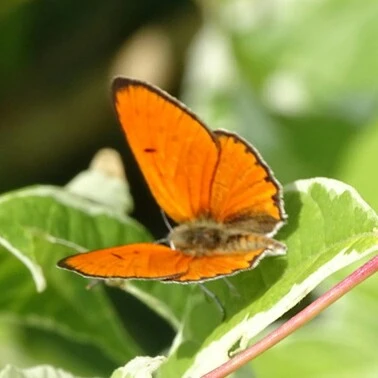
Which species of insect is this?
Lycaena dispar
